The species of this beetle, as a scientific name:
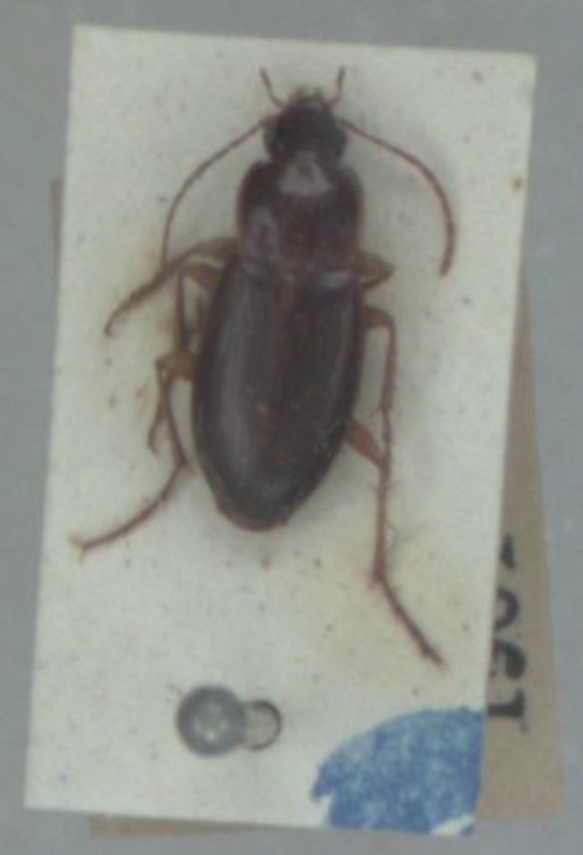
Calathus mollis
